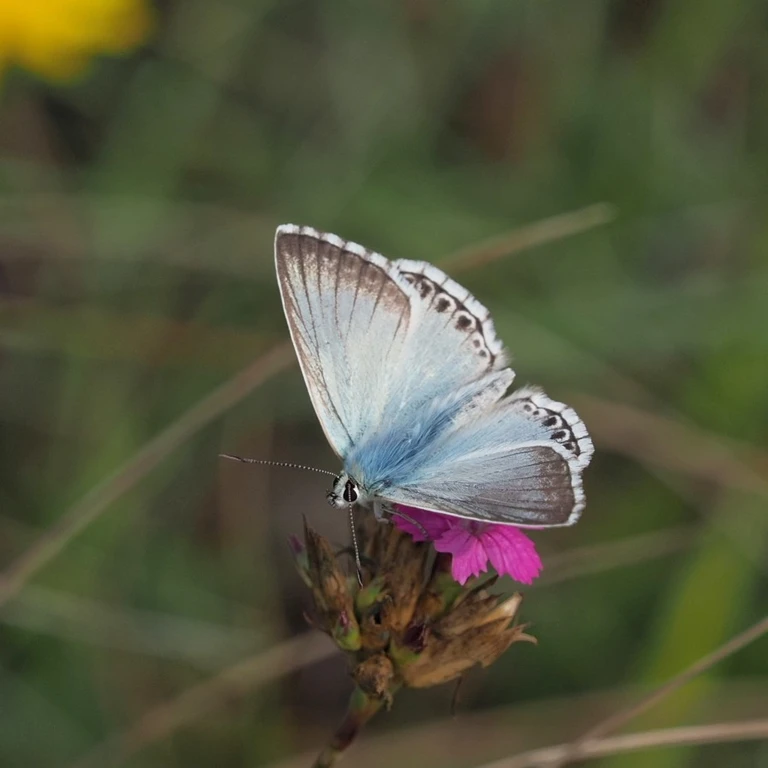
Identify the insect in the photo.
Lysandra coridon
